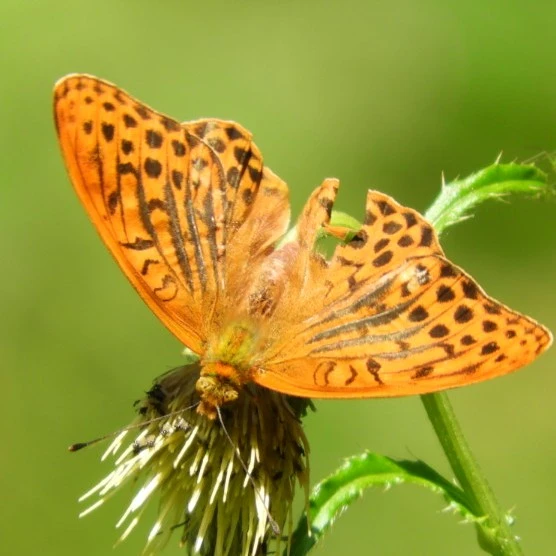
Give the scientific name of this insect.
Argynnis paphia
